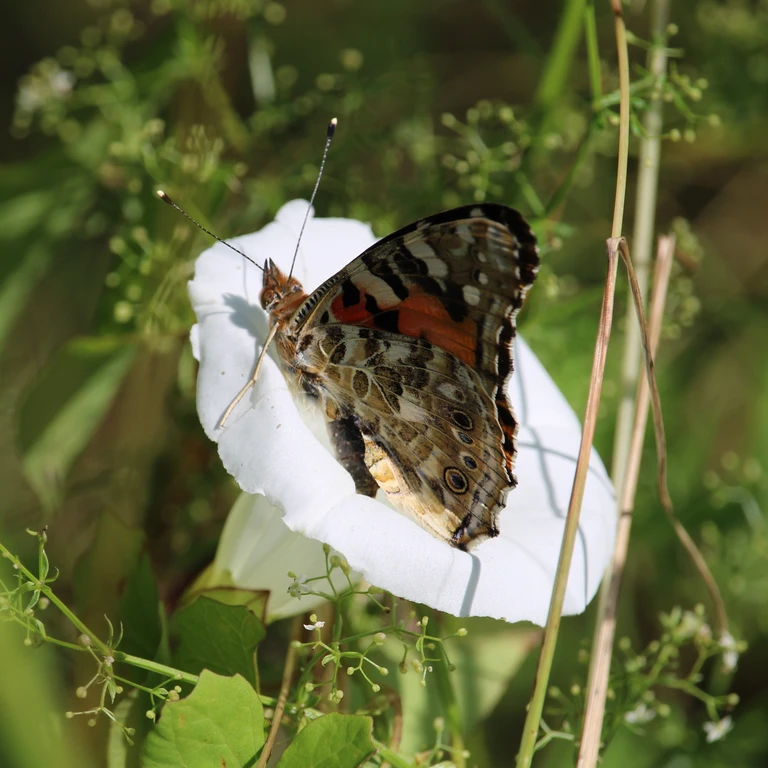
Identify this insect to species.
Vanessa cardui
